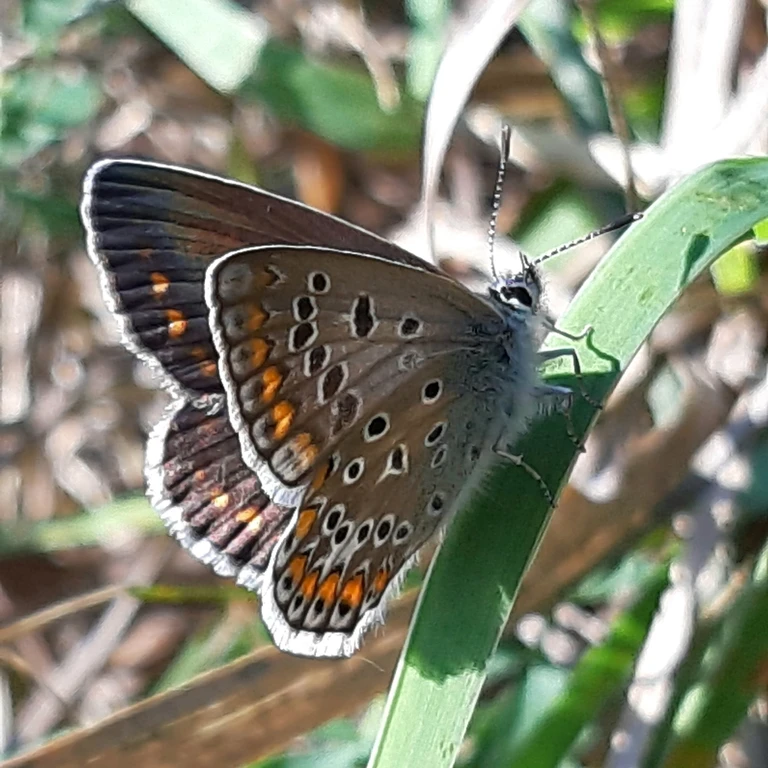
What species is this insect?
Polyommatus icarus
